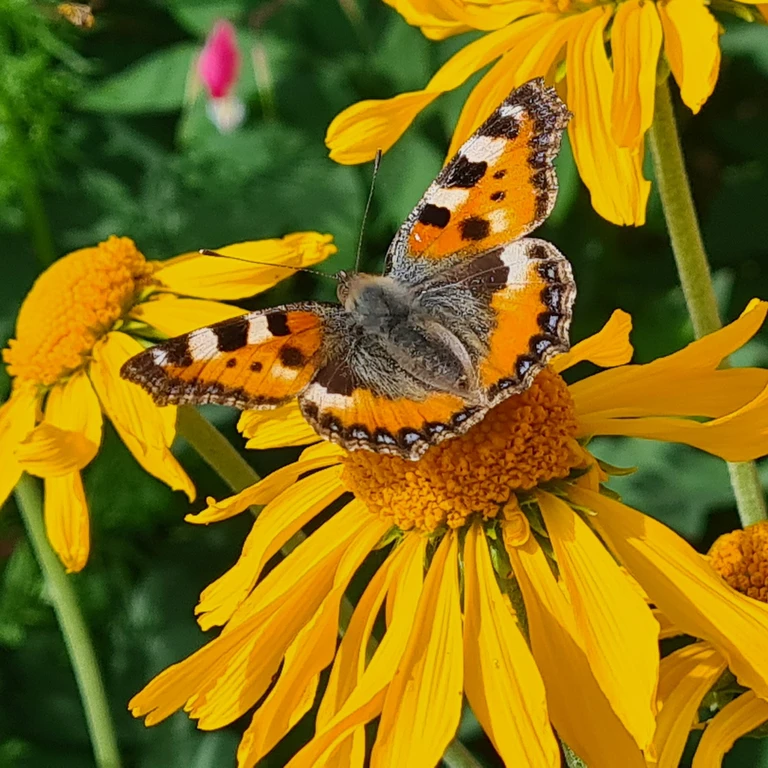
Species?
Aglais urticae
